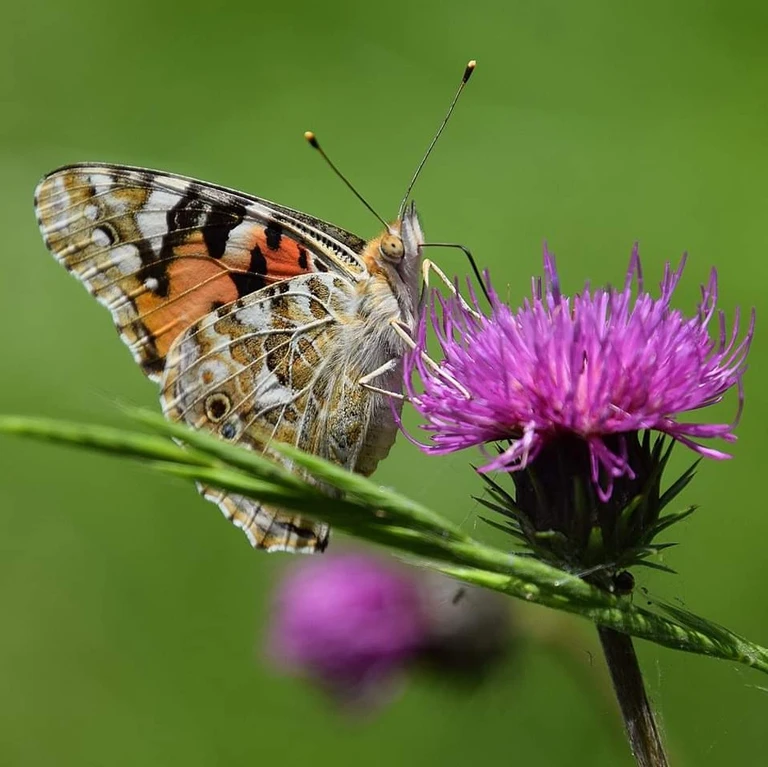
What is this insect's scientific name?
Vanessa cardui
